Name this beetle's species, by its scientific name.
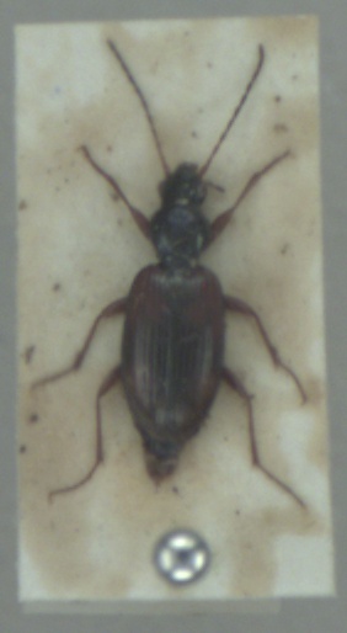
Bembidion fluviatile
